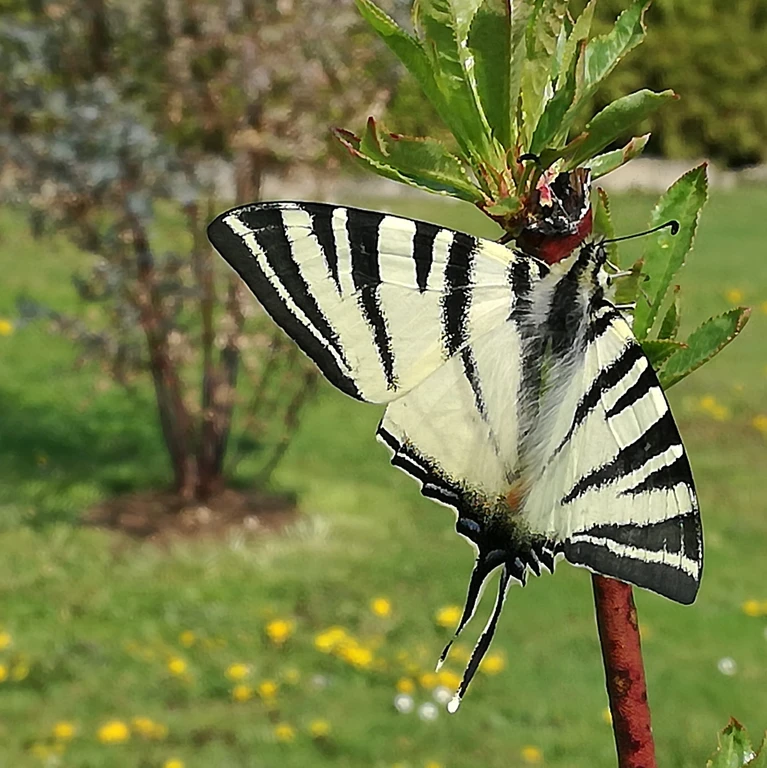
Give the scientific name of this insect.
Iphiclides podalirius
